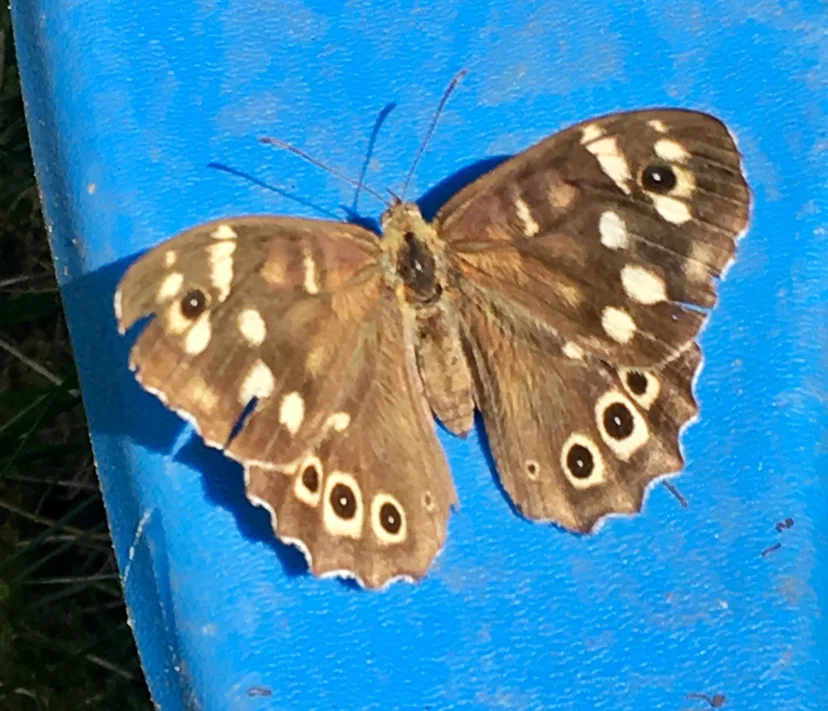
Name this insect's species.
Pararge aegeria
